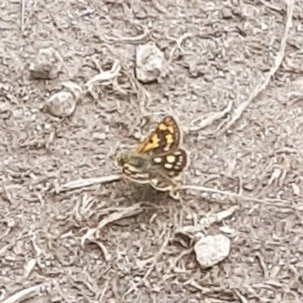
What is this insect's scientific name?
Carterocephalus palaemon
